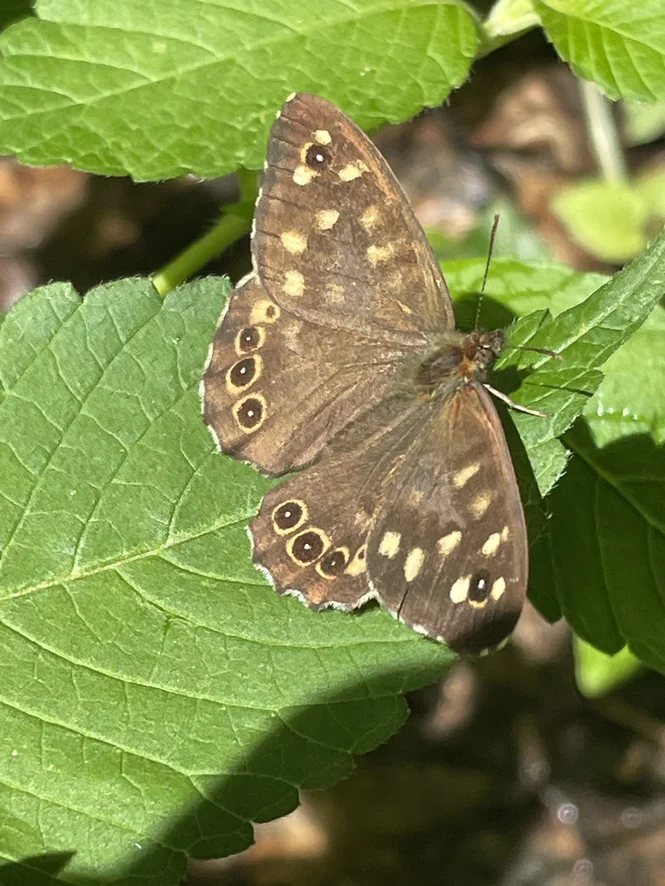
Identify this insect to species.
Pararge aegeria
